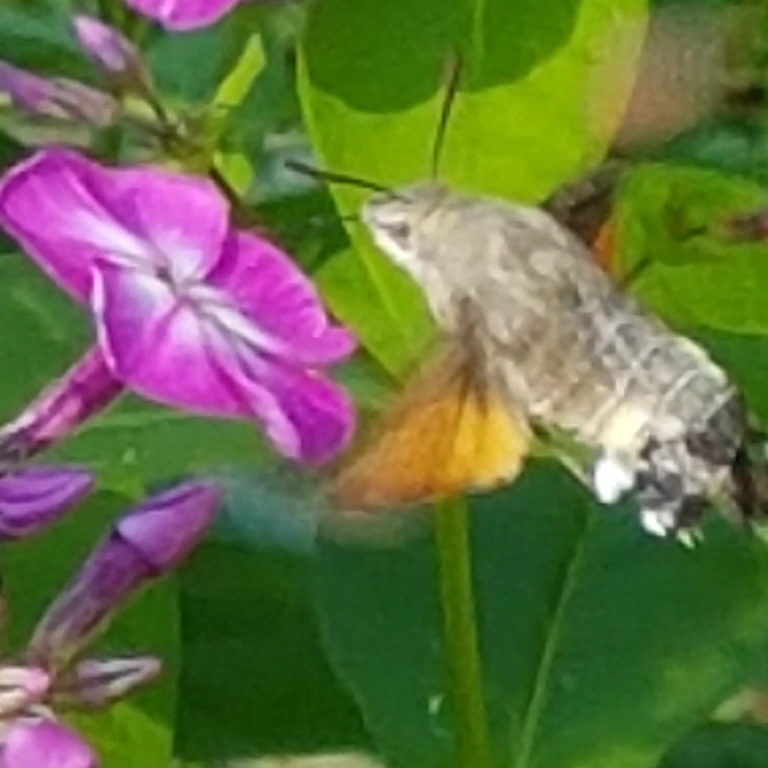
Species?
Macroglossum stellatarum
